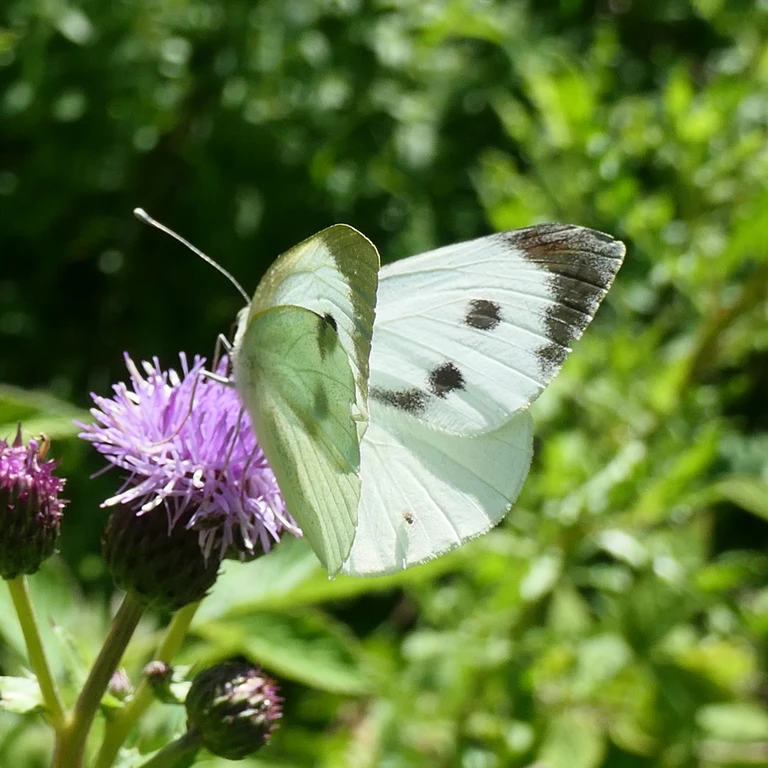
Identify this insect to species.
Pieris brassicae
